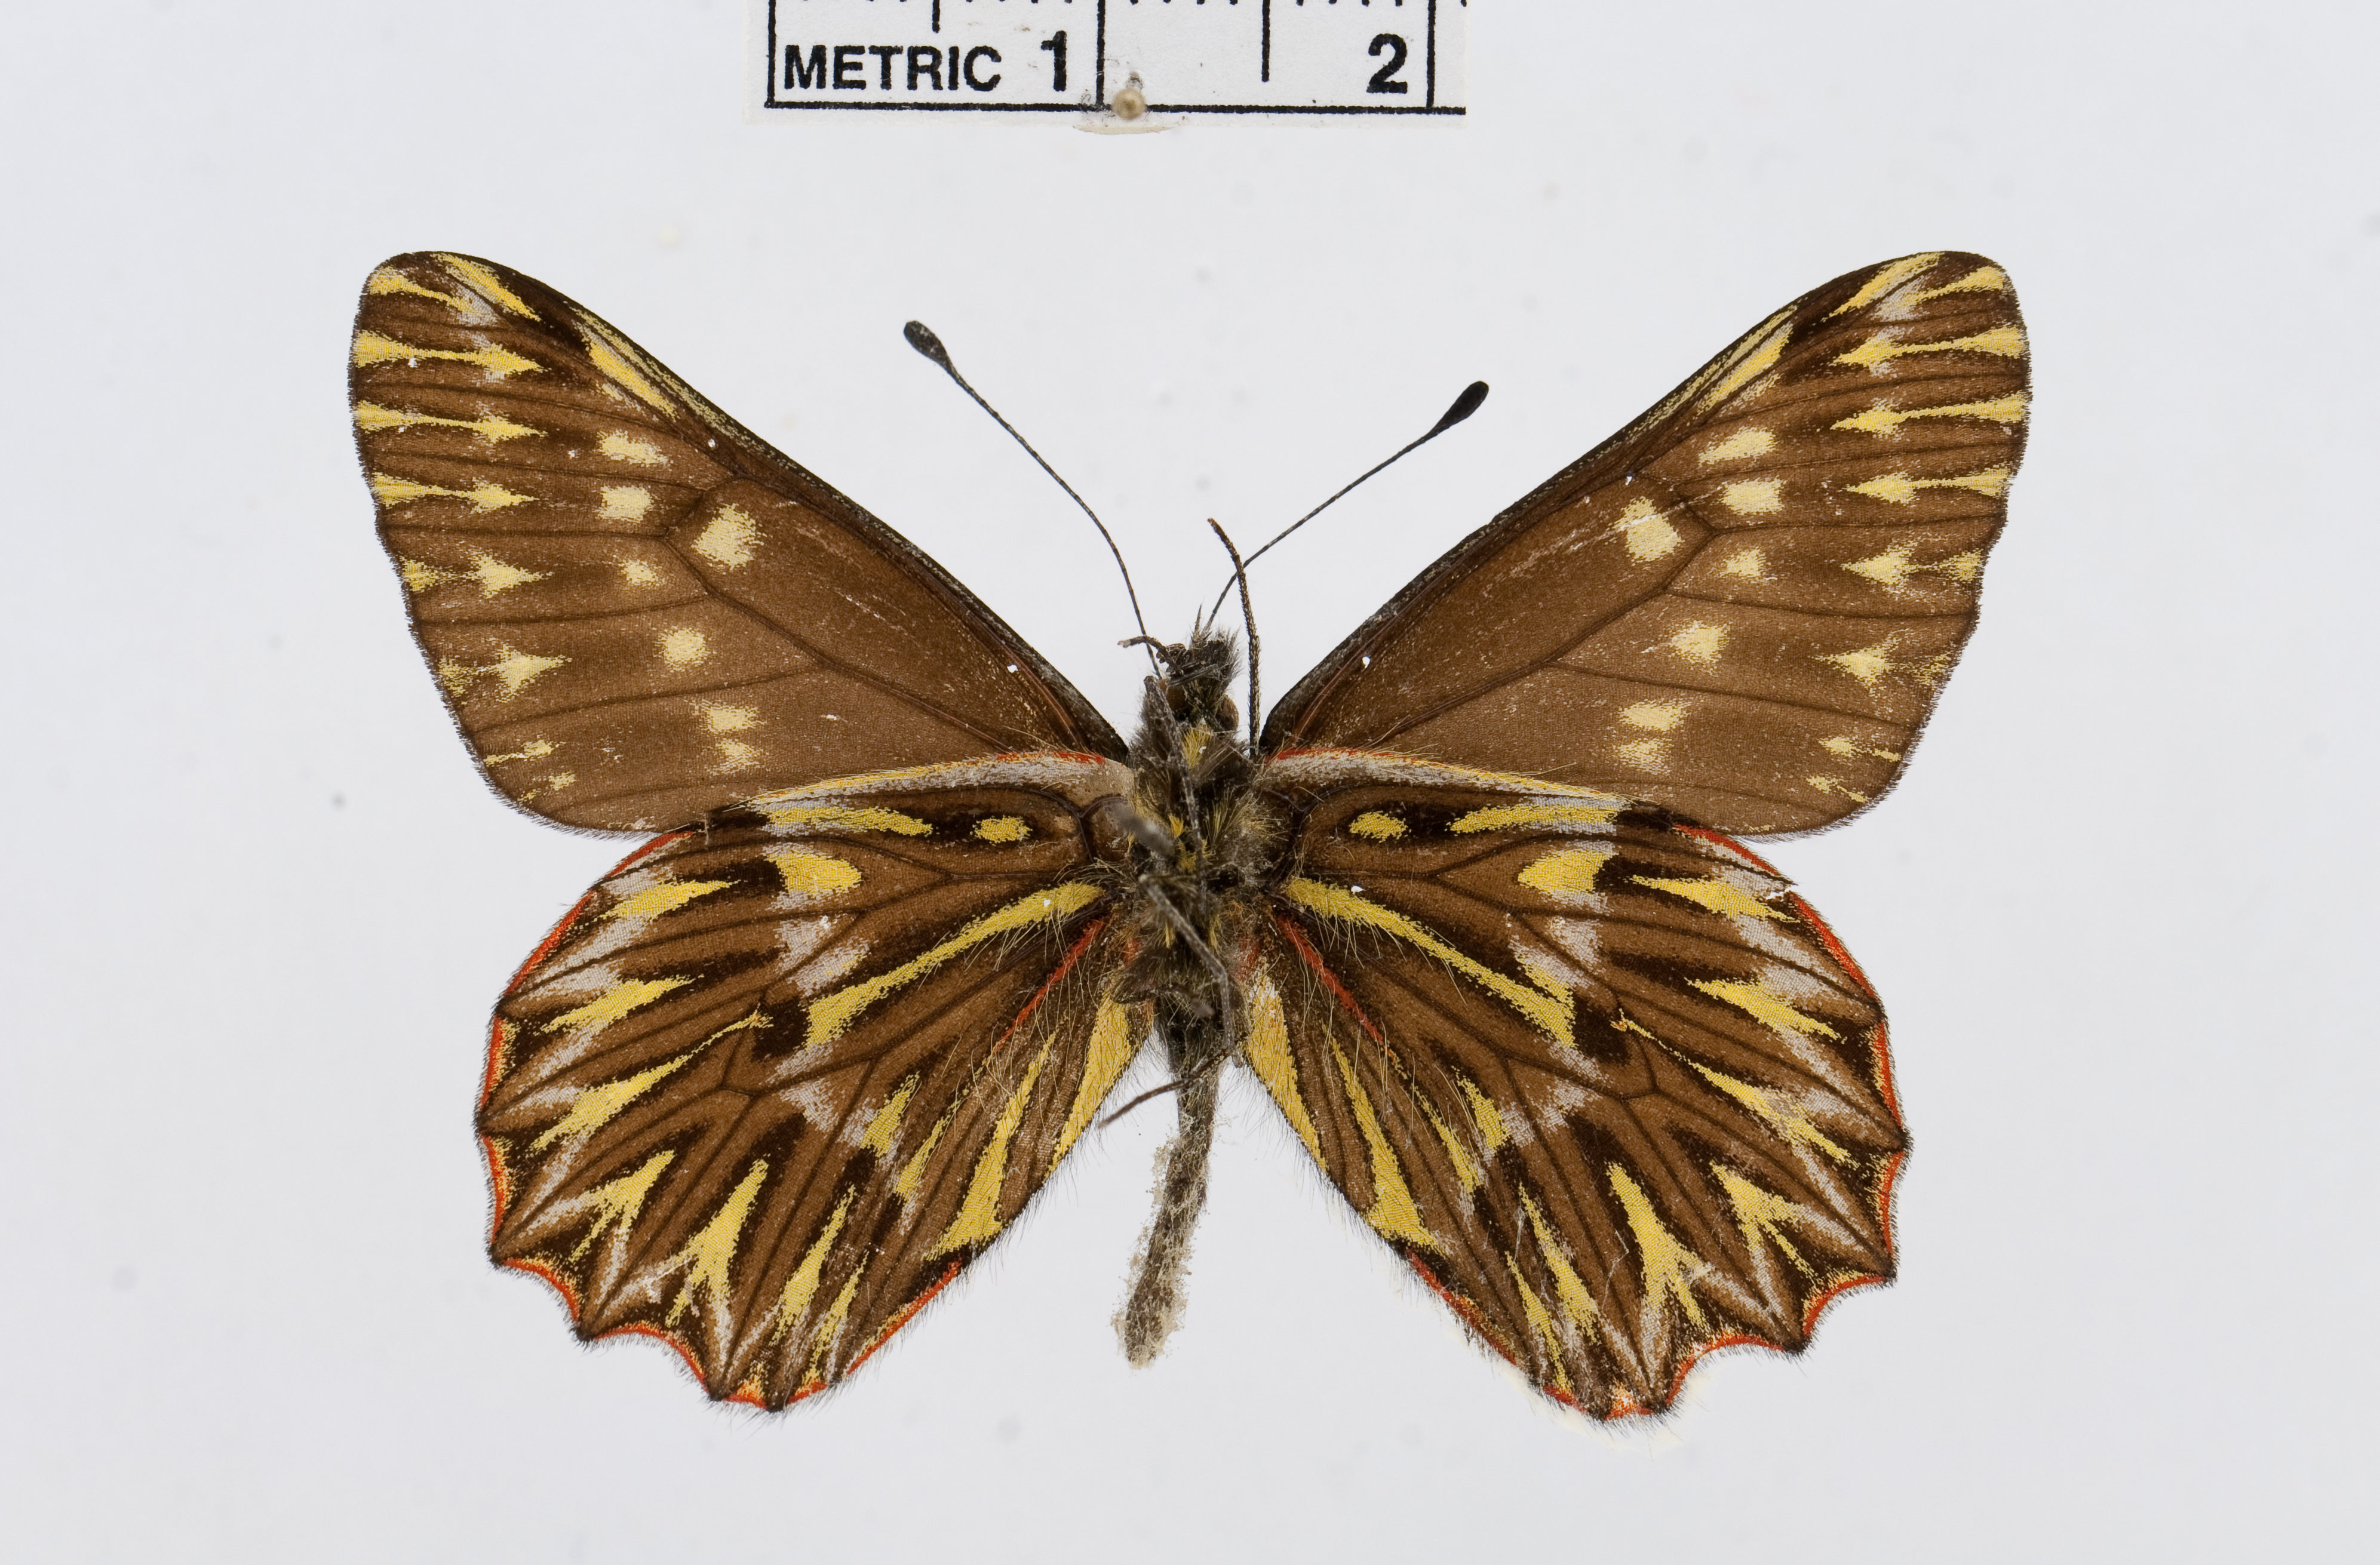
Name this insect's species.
Catasticta arborardens
